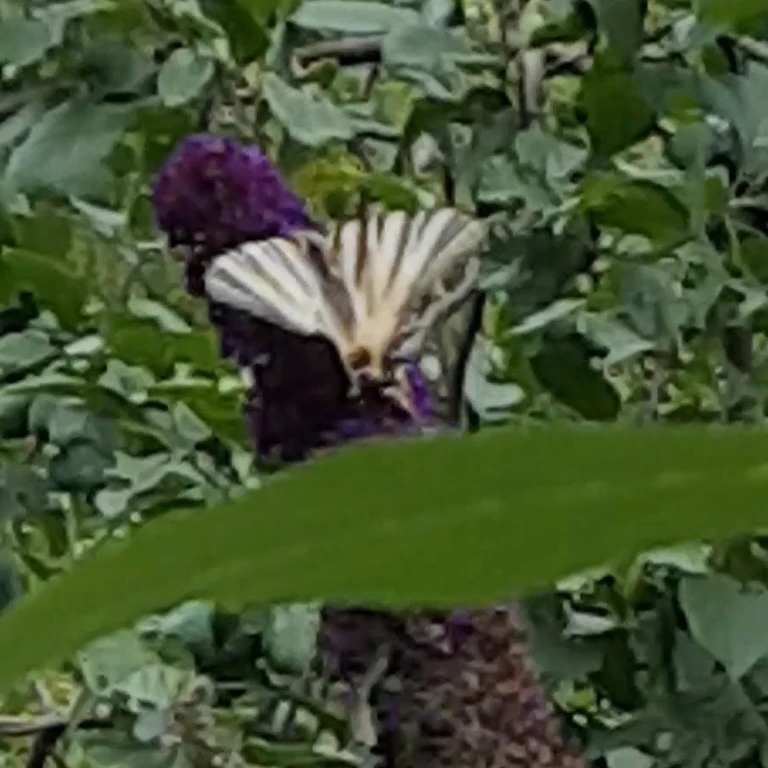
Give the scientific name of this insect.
Iphiclides podalirius
